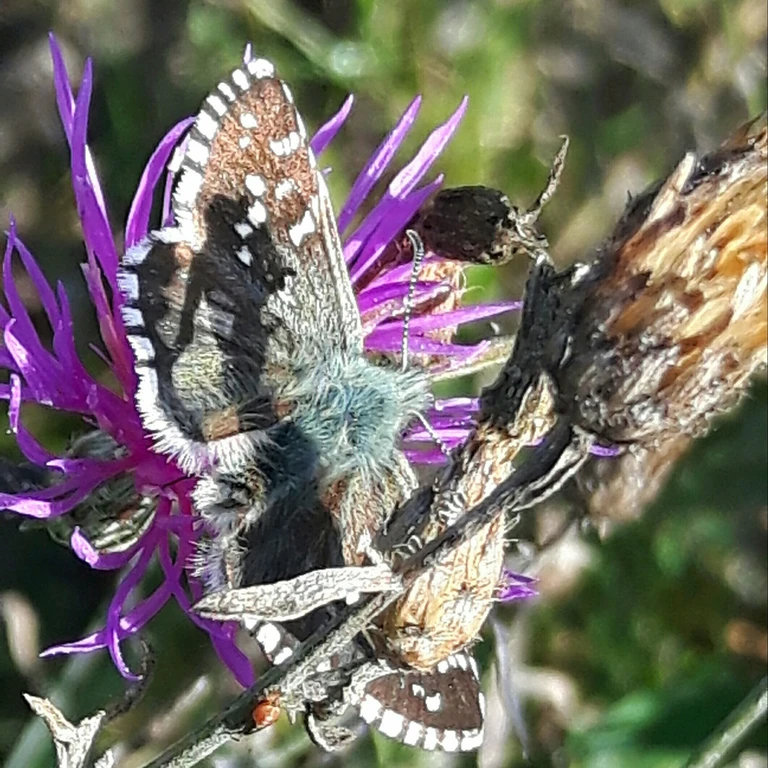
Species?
Pyrgus armoricanus
